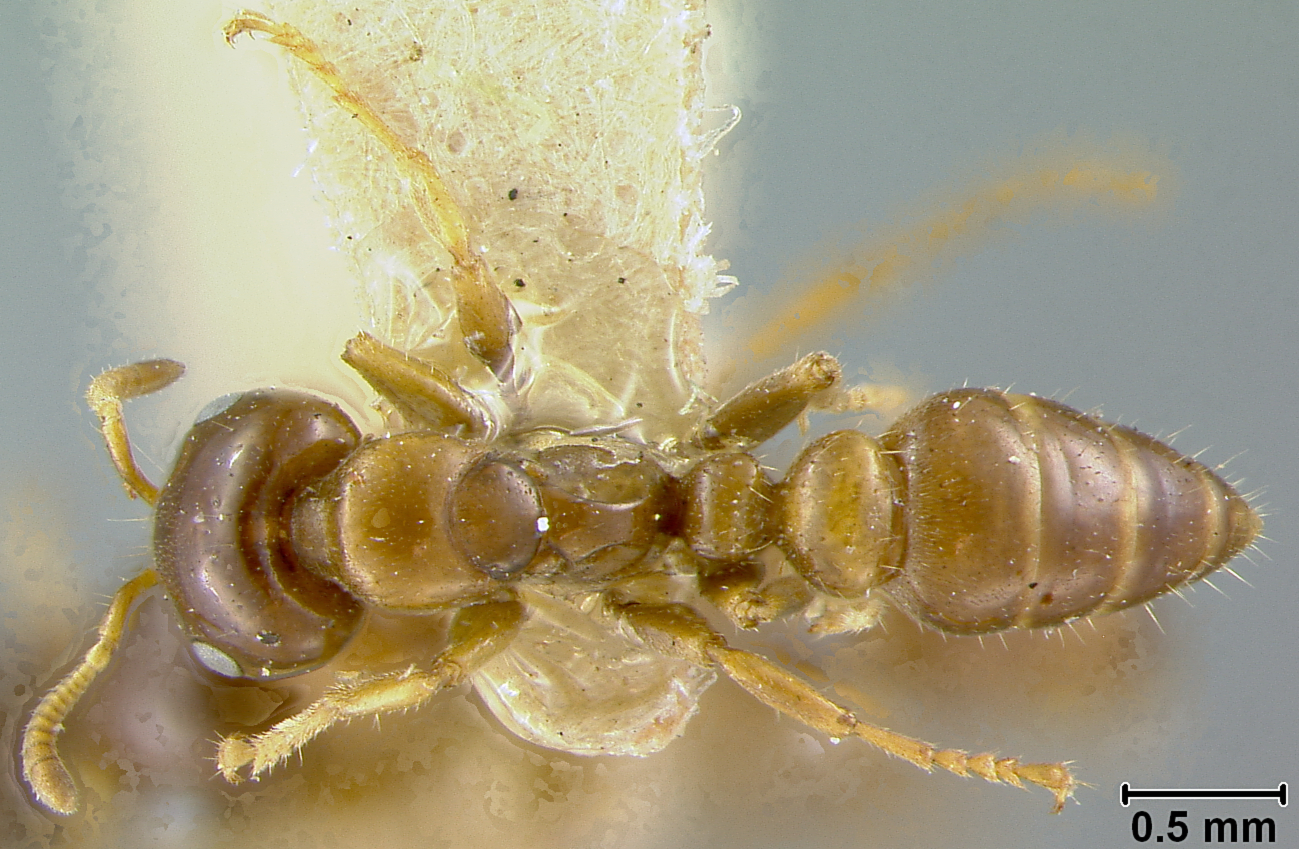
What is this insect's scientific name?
Pseudomyrma maligna
